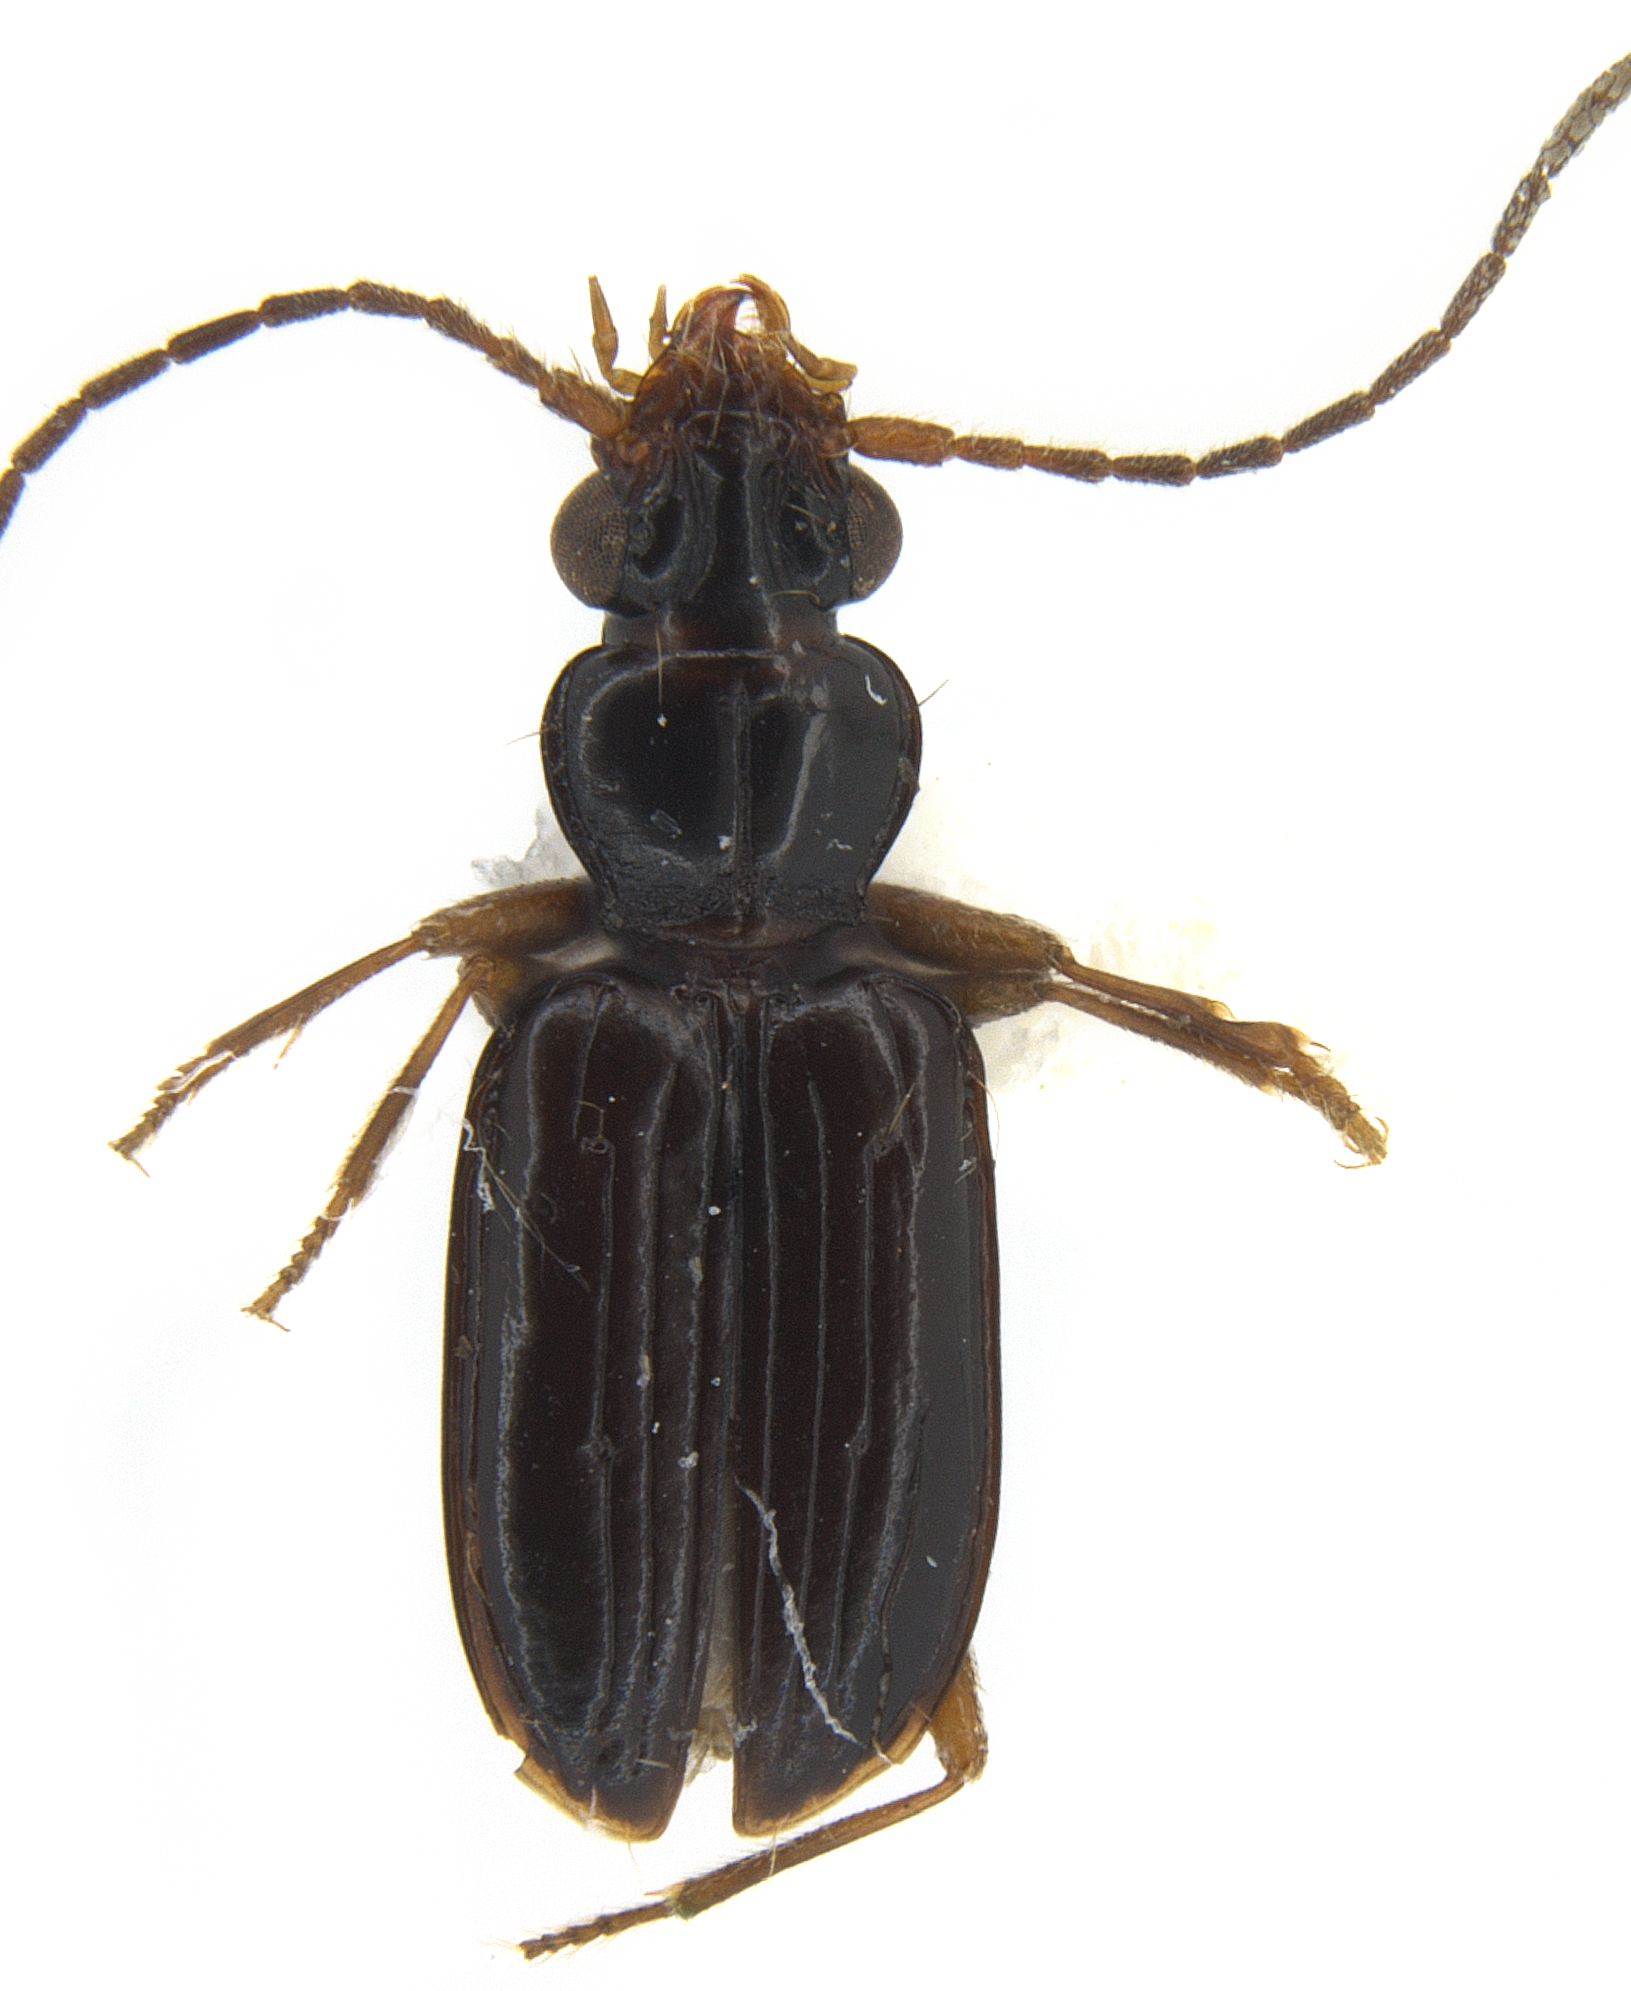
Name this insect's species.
Cnides brevipennis
